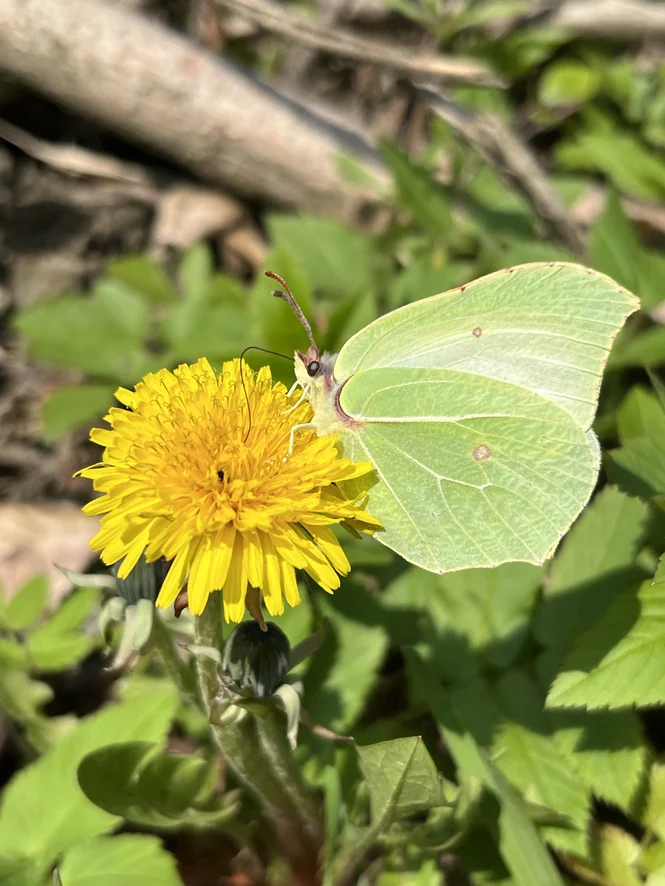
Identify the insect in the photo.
Gonepteryx rhamni
